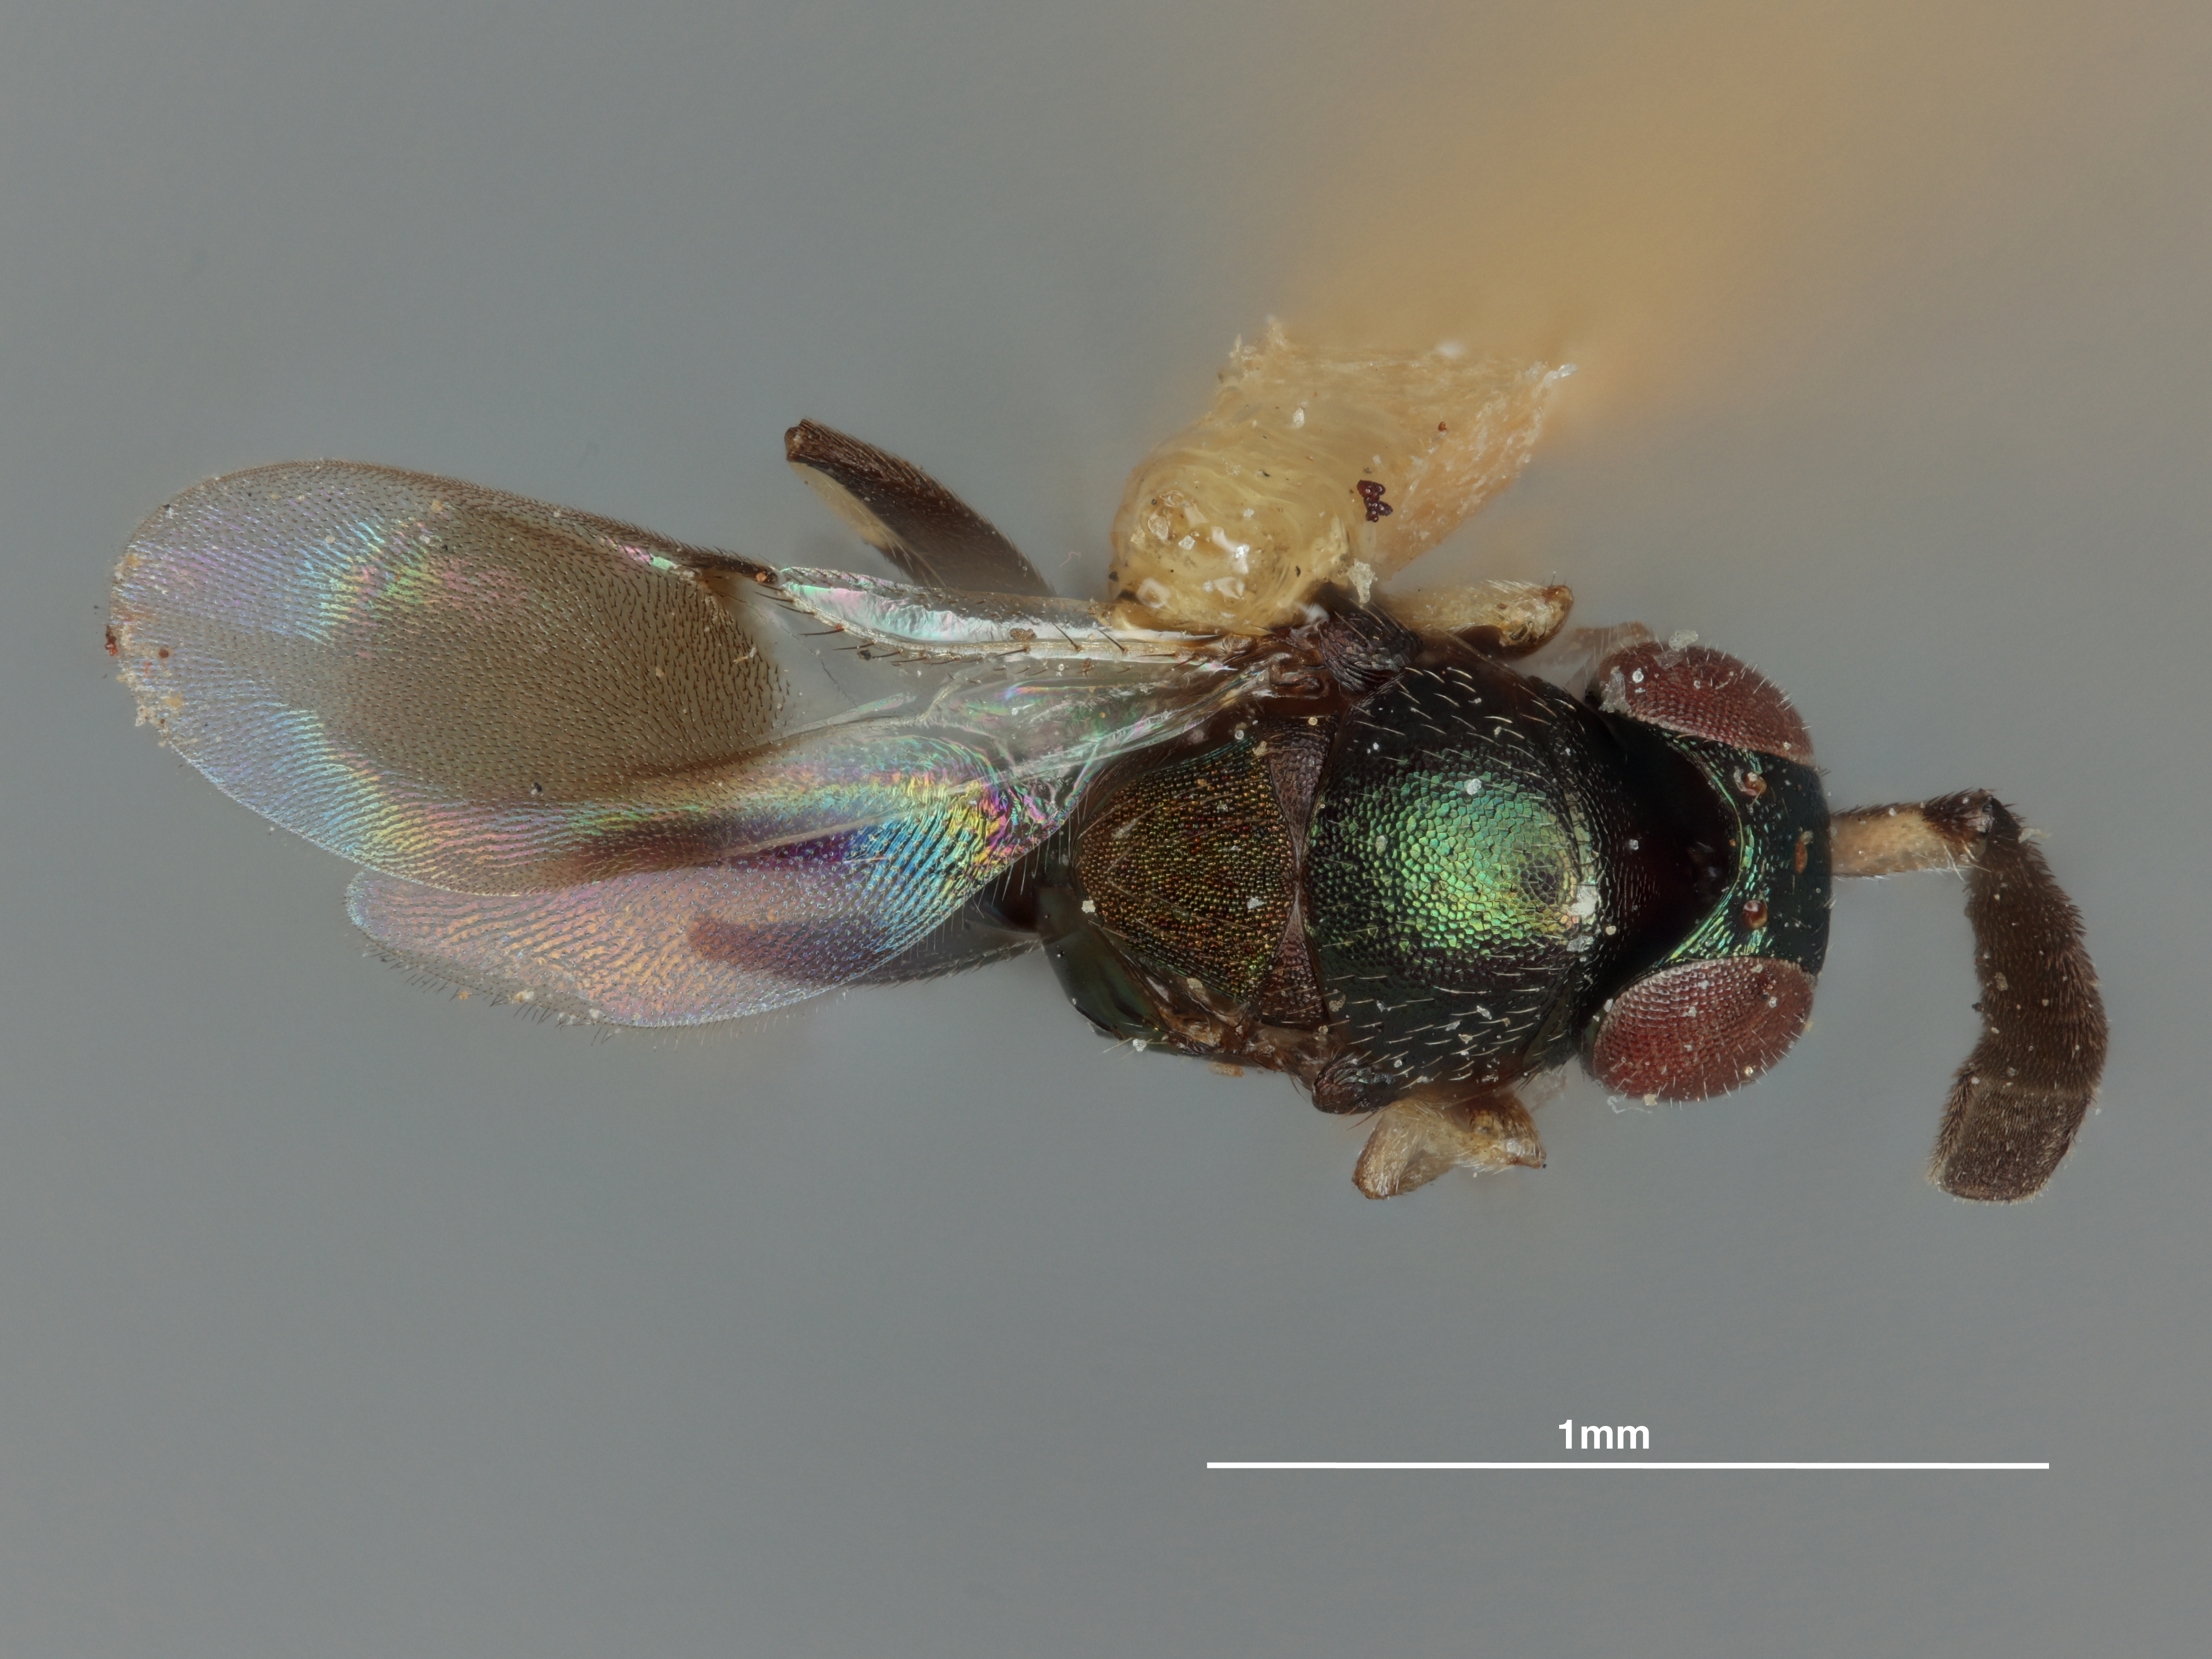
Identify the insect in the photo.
Anarhopus sydneyensis
